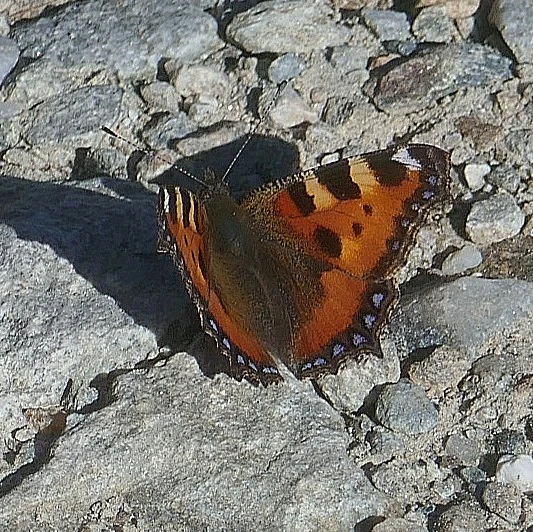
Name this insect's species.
Aglais urticae
